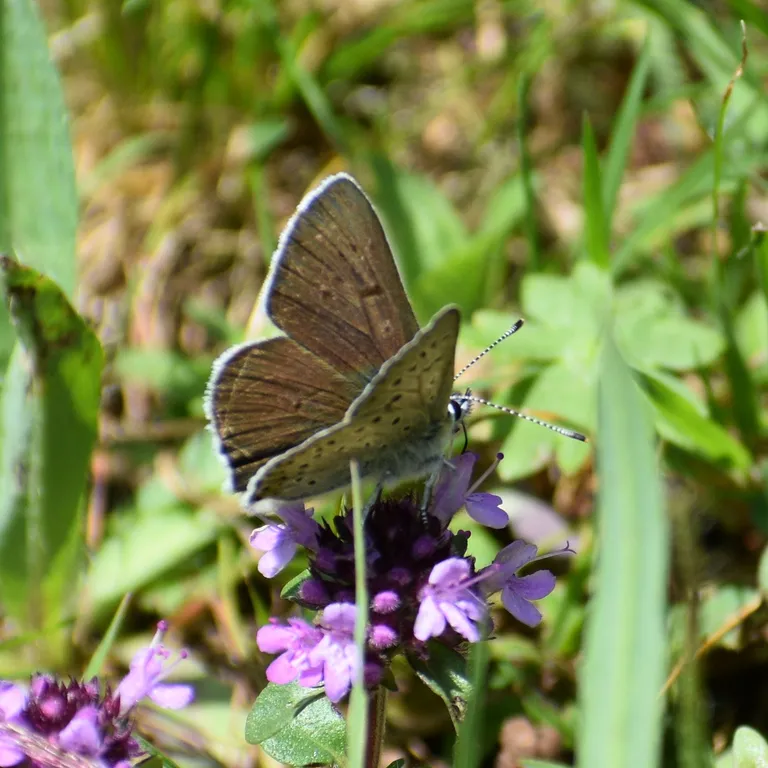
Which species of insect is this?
Lycaena tityrus (also Loweia tityrus)
